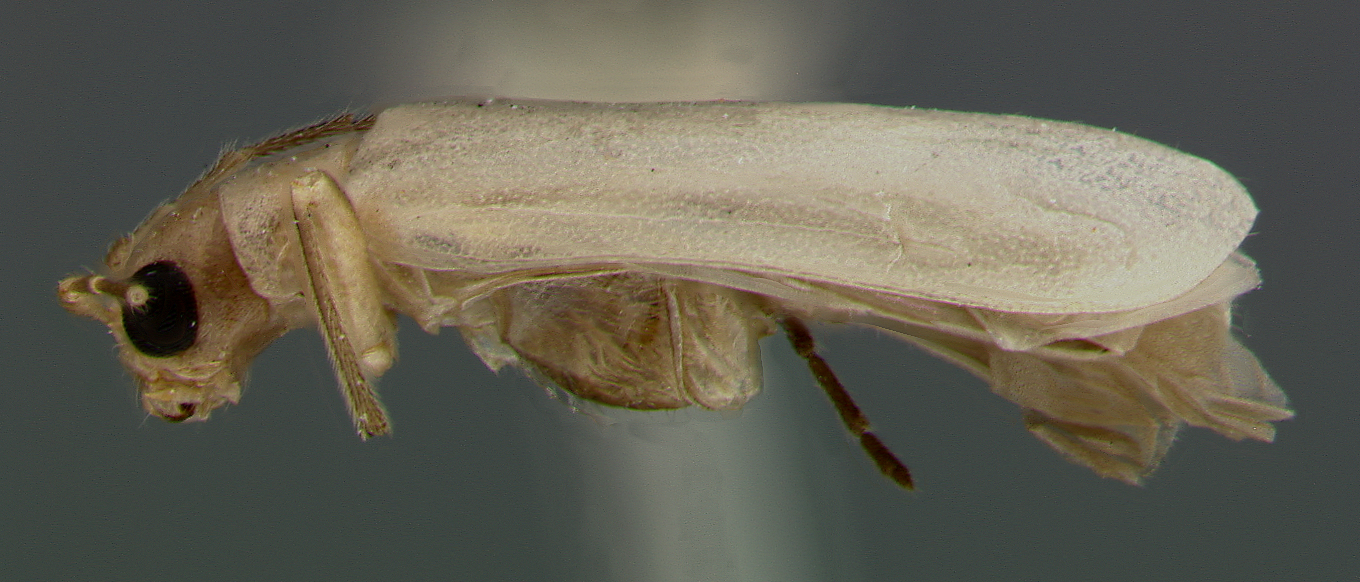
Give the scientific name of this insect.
Trichomimastra gracilipes
